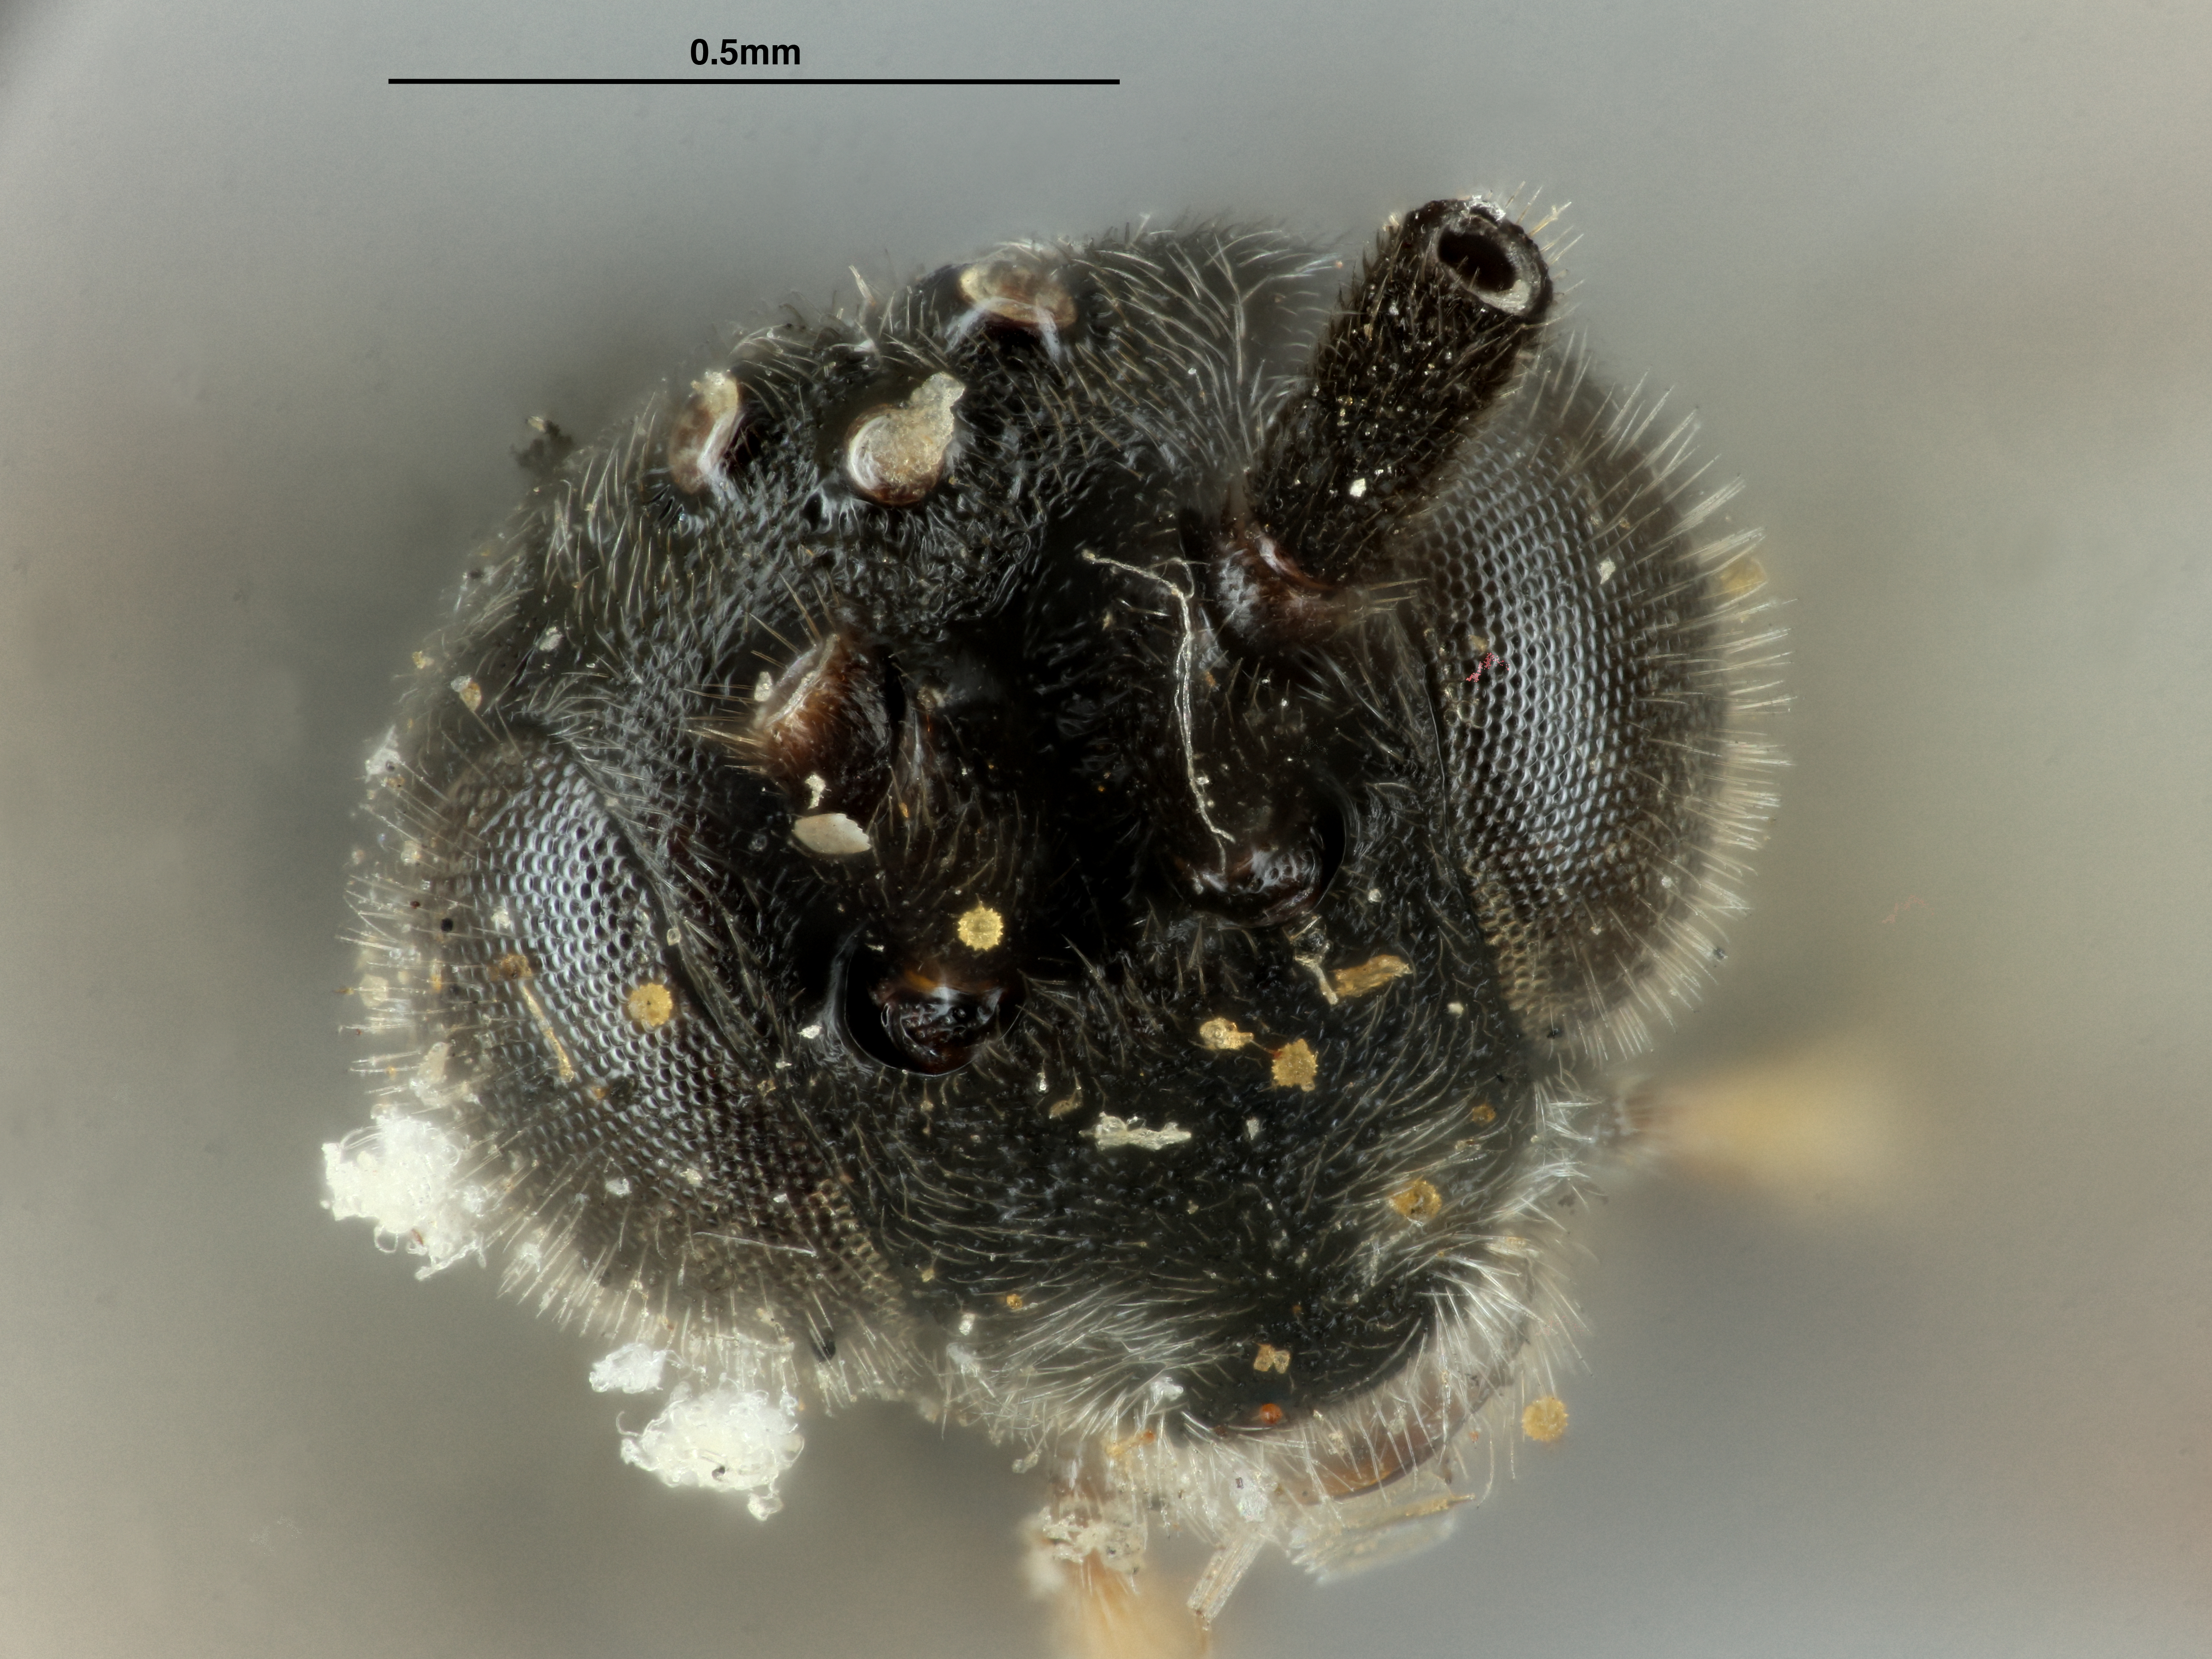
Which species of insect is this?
Microplitis alaskensis
